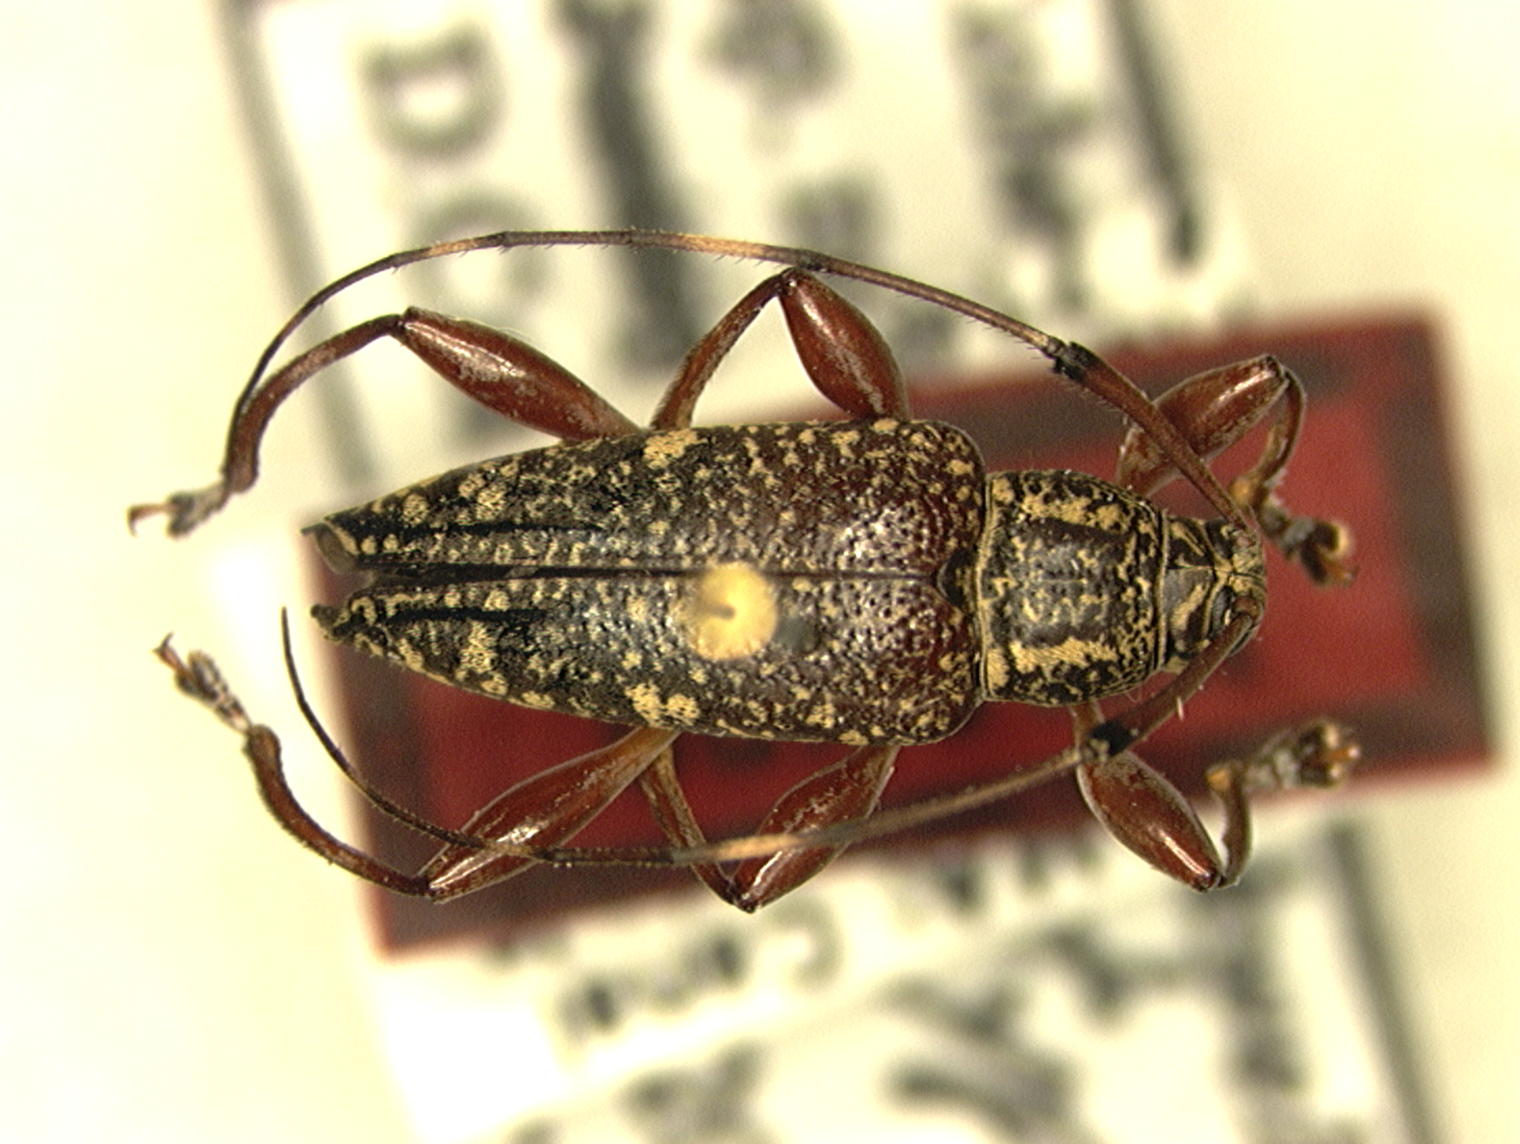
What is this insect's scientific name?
Cobelura stockwelli
